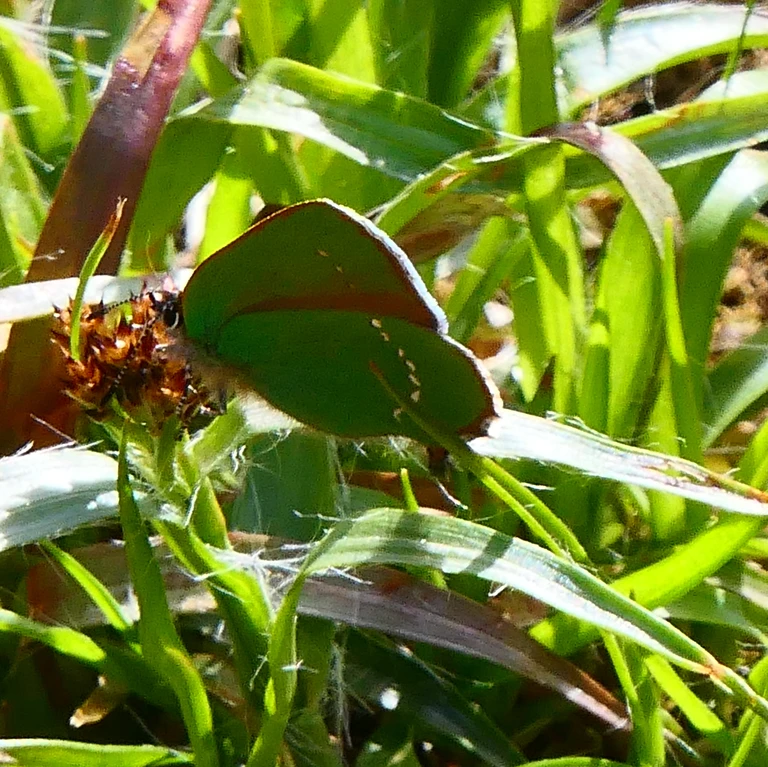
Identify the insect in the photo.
Callophrys rubi
